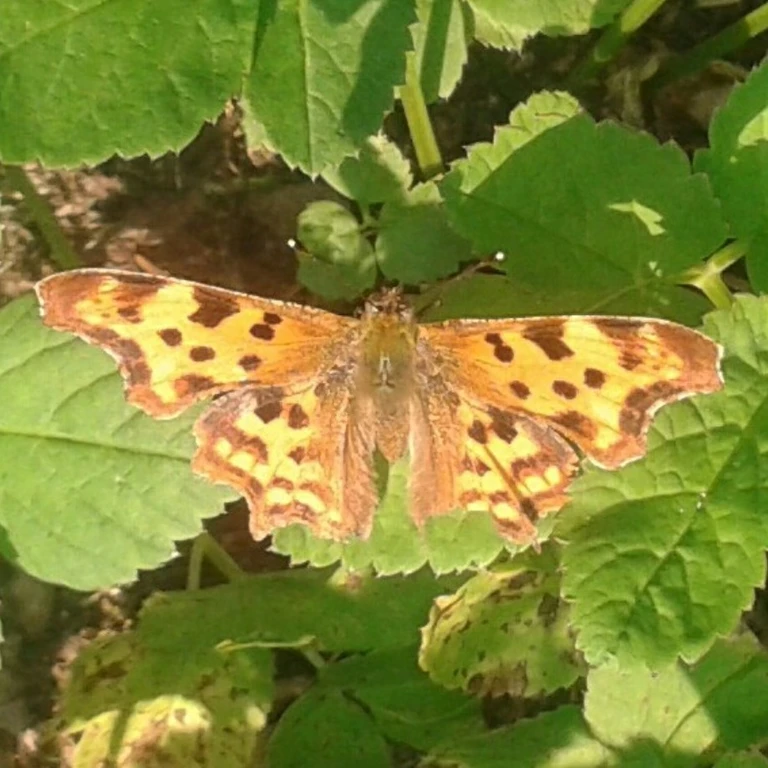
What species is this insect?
Polygonia c-album
